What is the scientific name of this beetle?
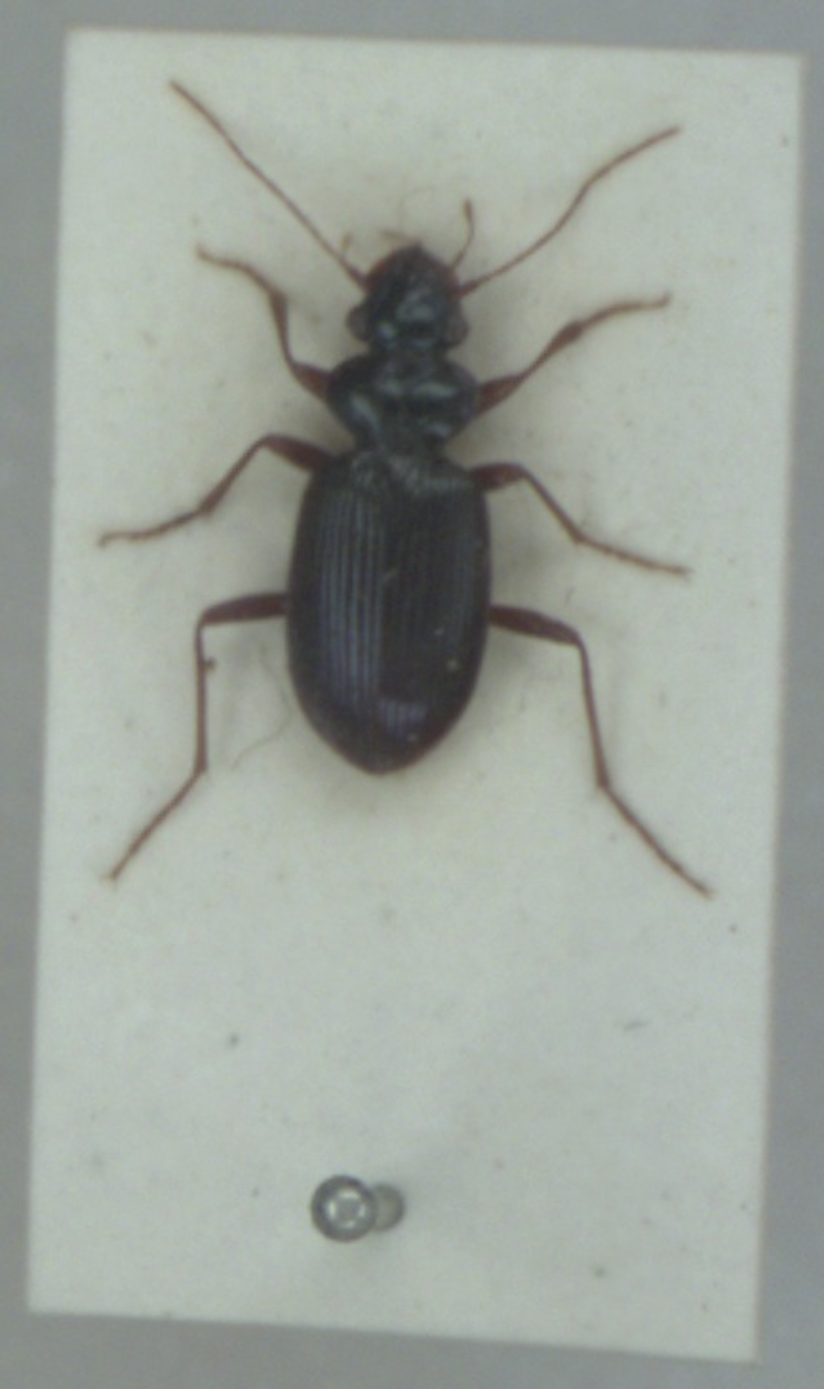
Leistus fulvibarbis
